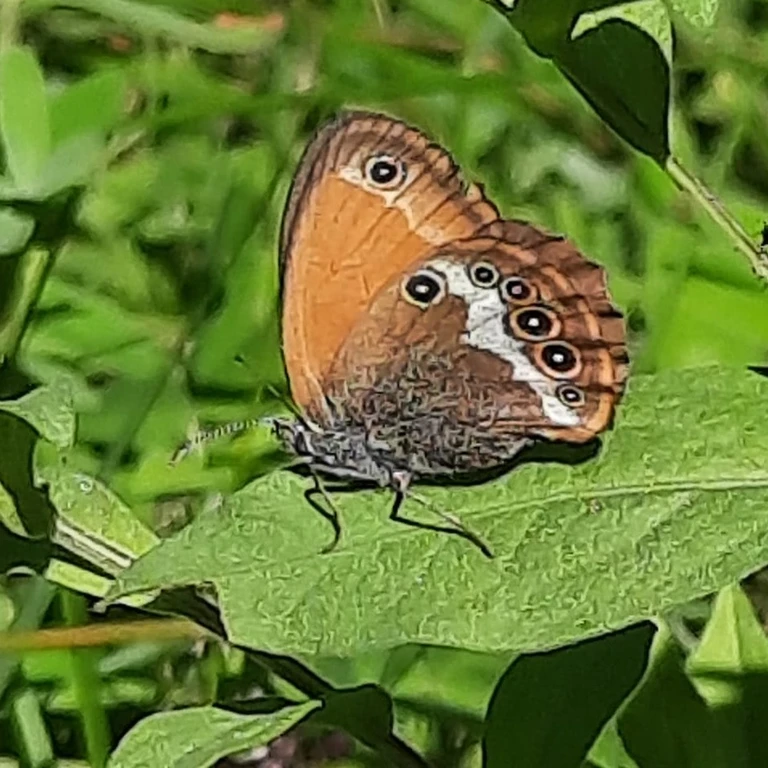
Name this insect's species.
Coenonympha arcania
